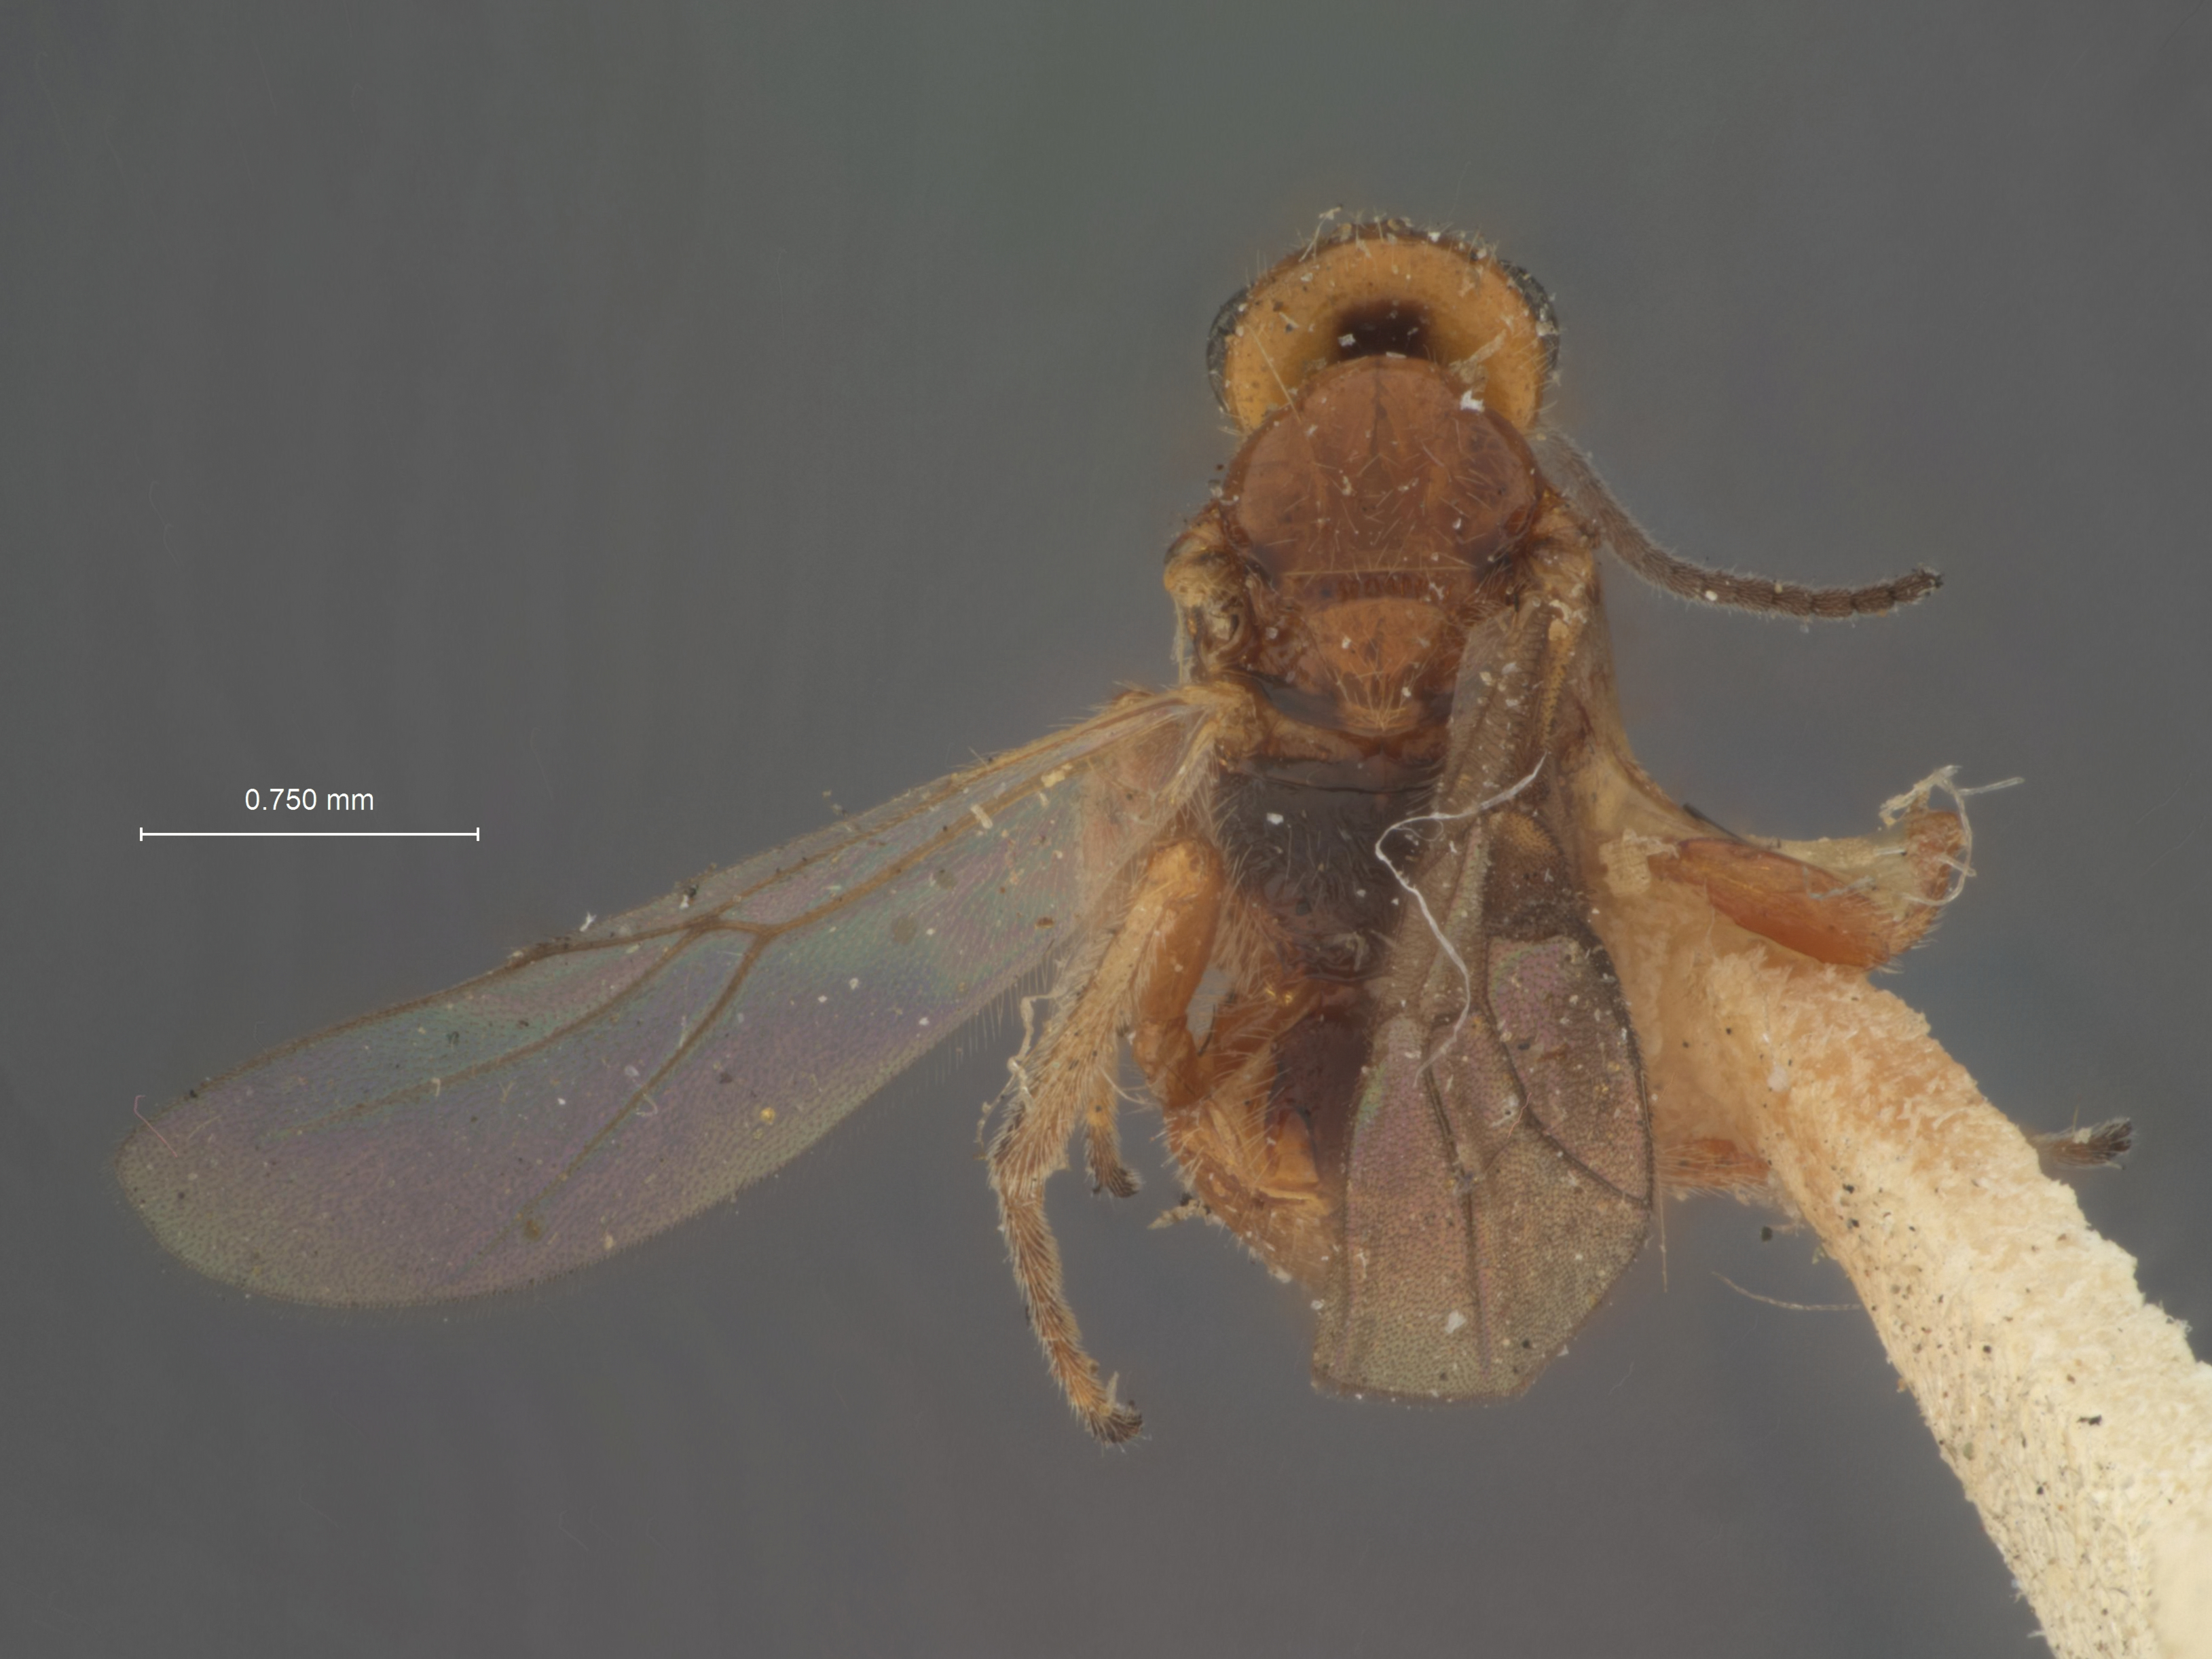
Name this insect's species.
Microbracon podunkorum
